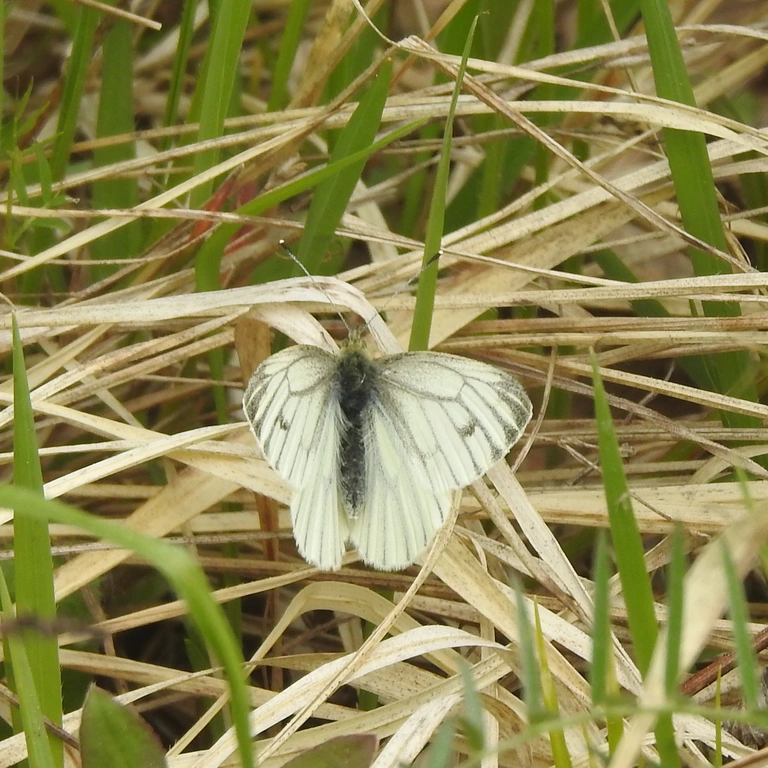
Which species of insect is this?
Pieris napi
